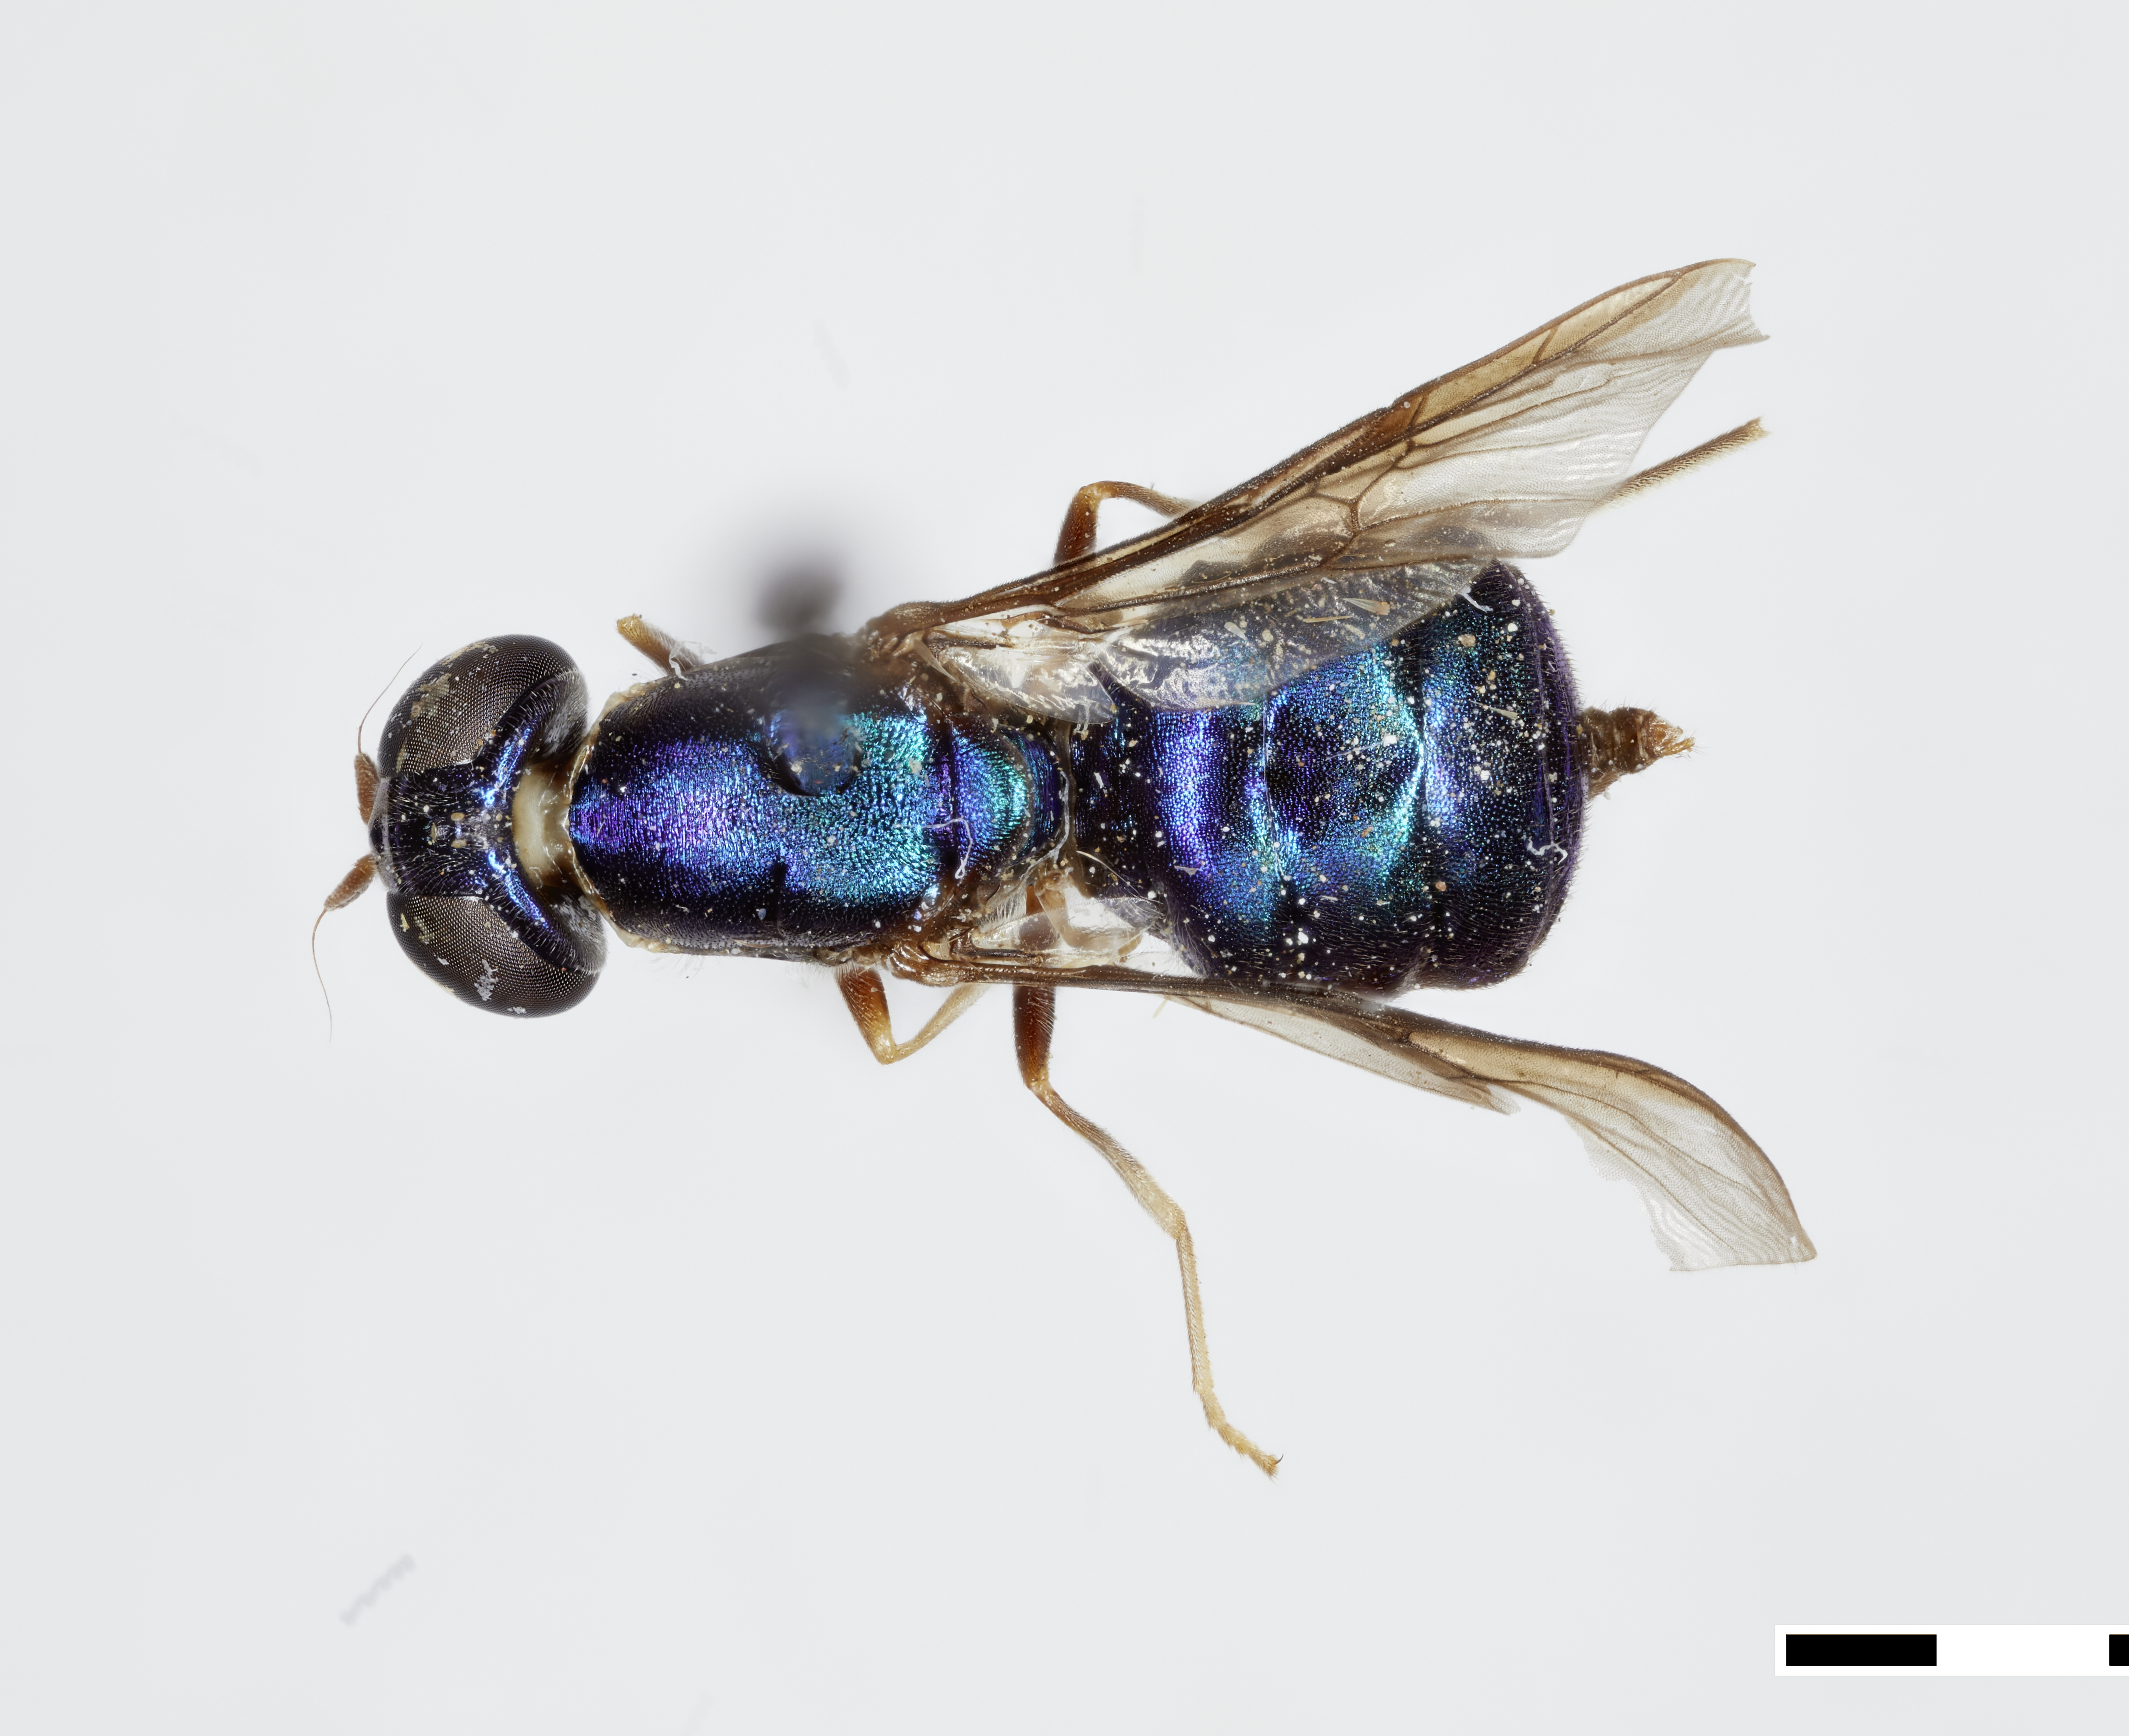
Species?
Cephalochrysa infuscata
